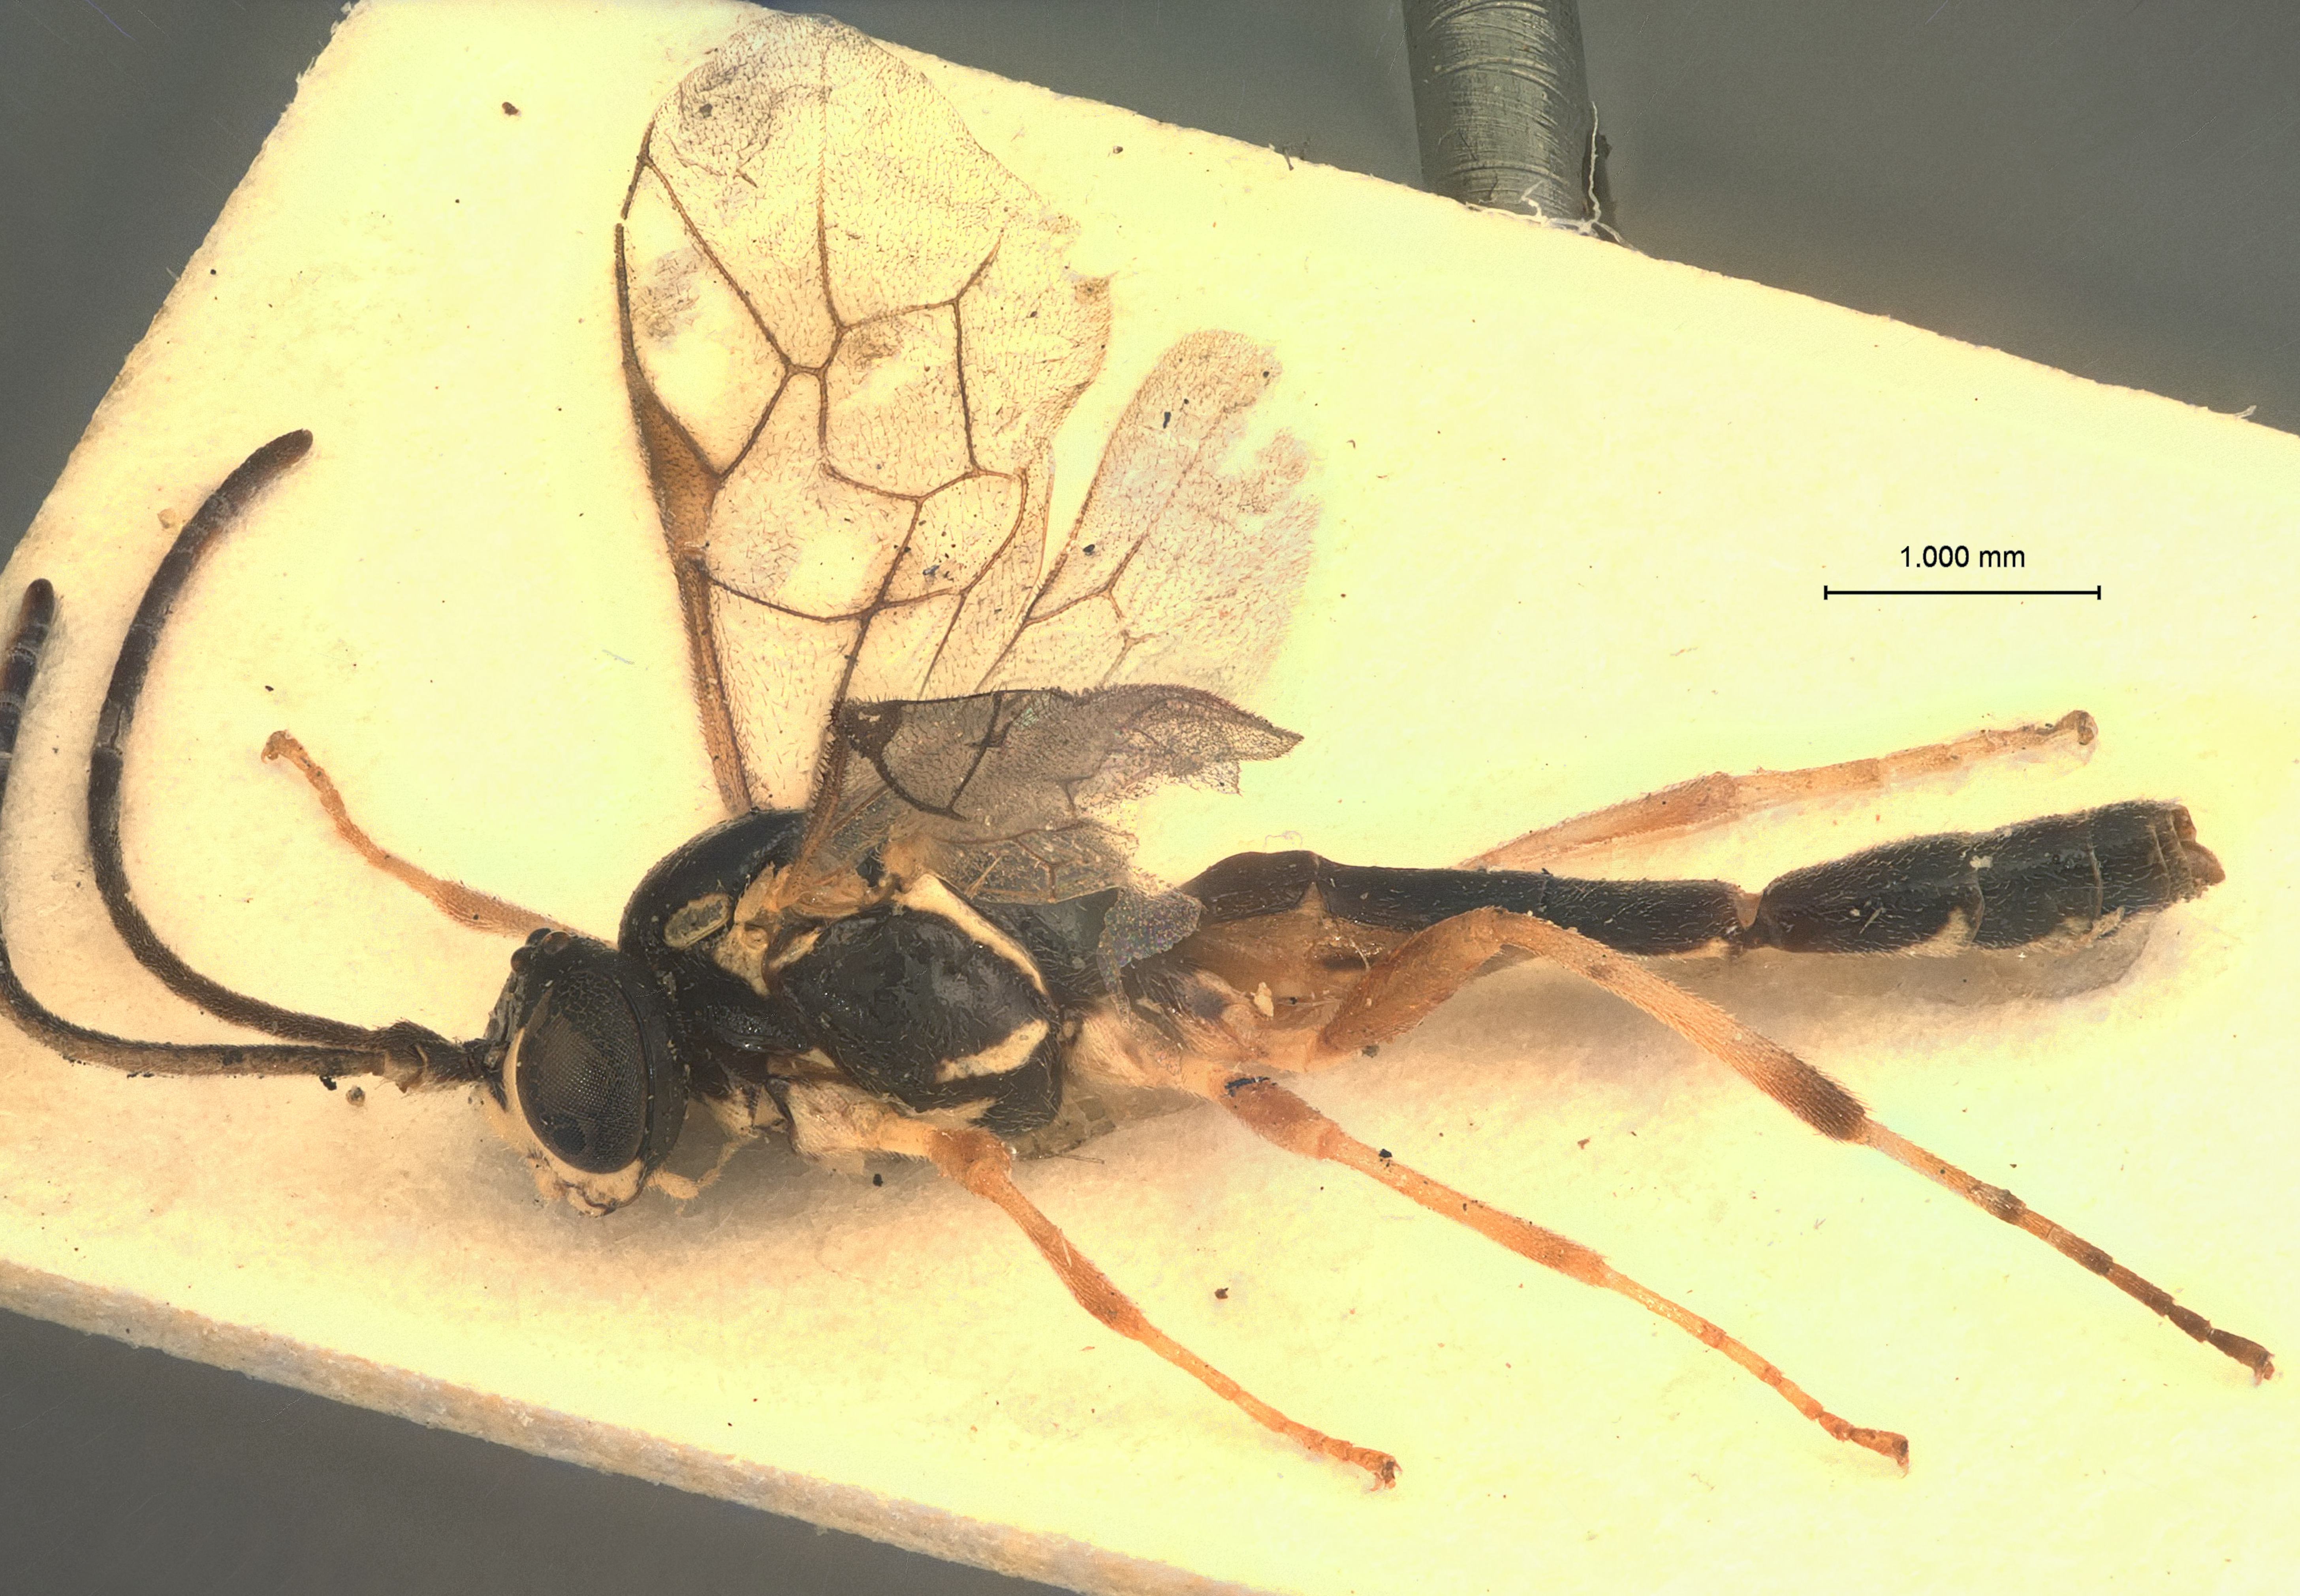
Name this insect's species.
Homocidus arcanus
